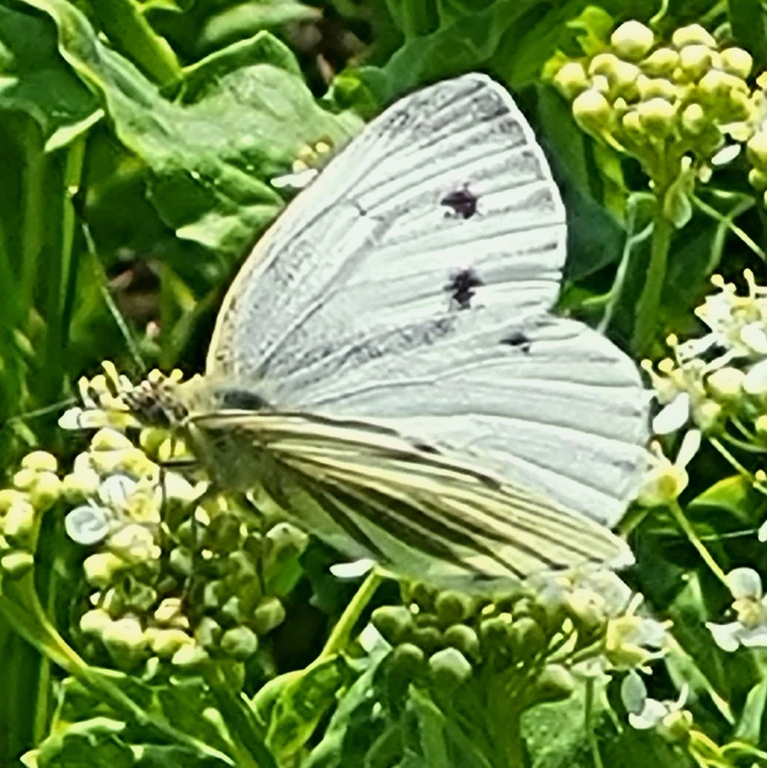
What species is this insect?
Pieris napi
